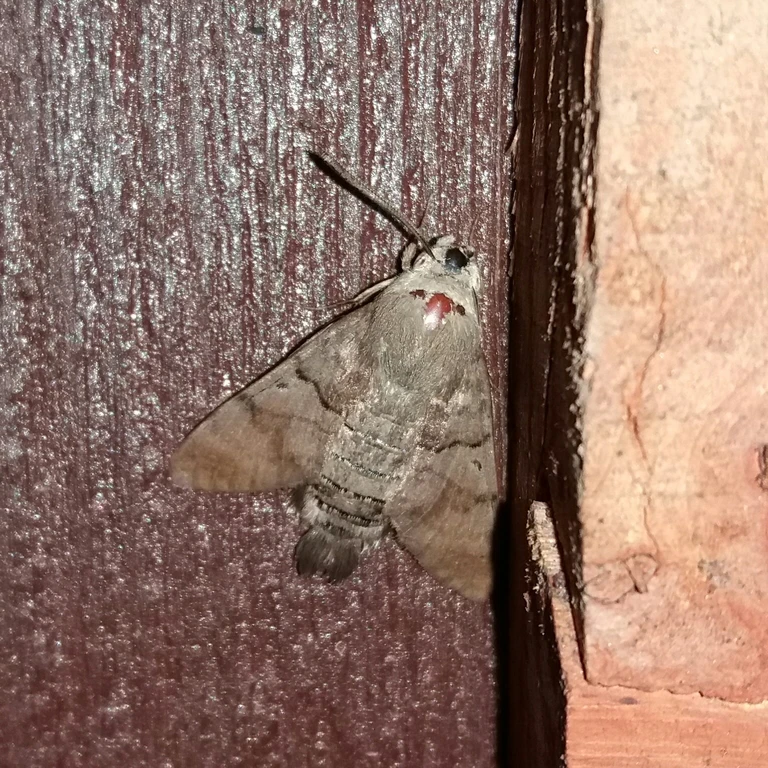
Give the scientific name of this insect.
Macroglossum stellatarum
